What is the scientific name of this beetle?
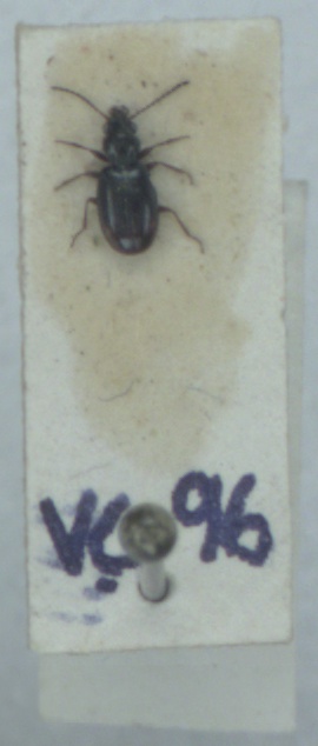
Bembidion doris
